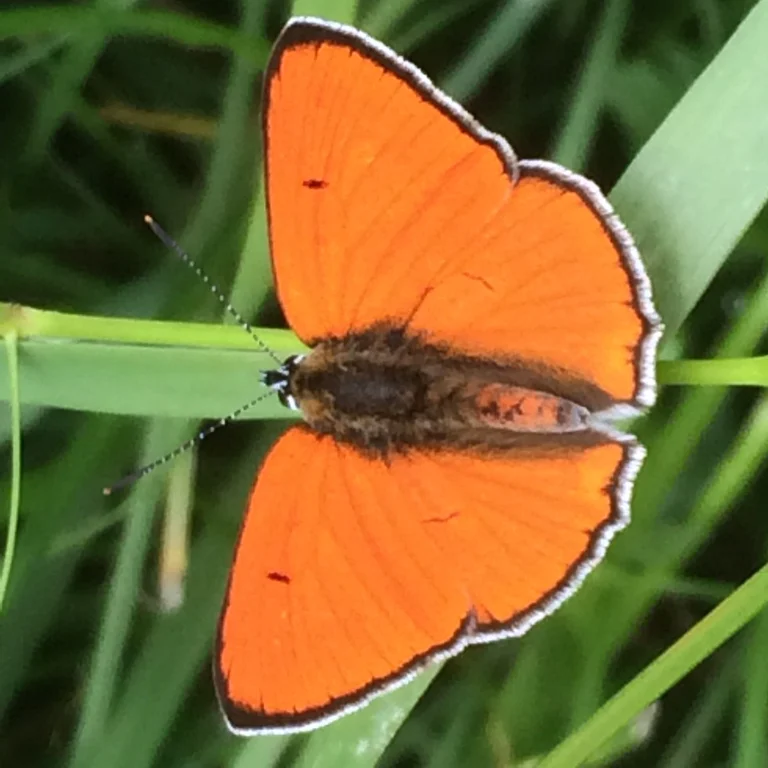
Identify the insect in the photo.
Lycaena dispar
